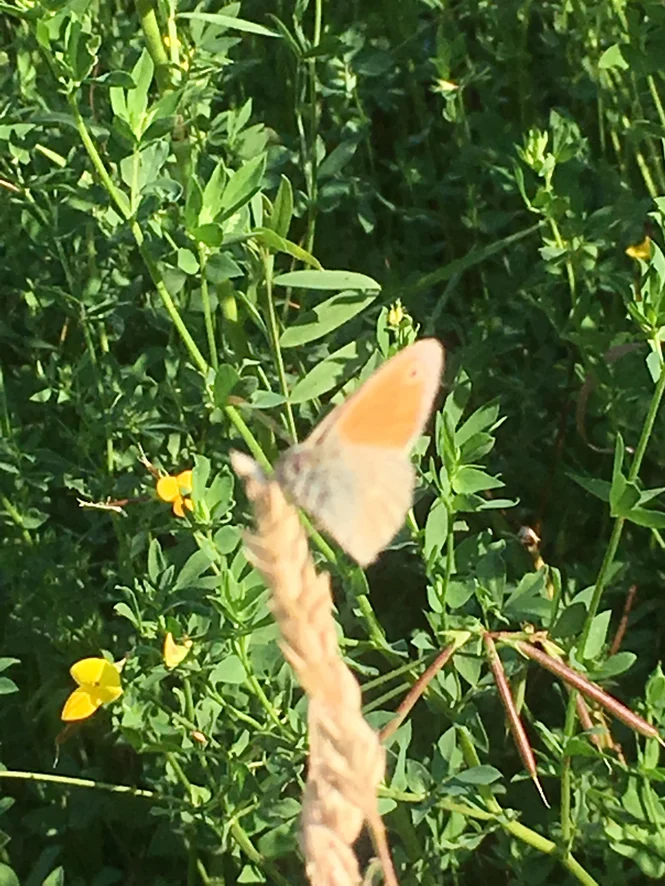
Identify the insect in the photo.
Coenonympha pamphilus
